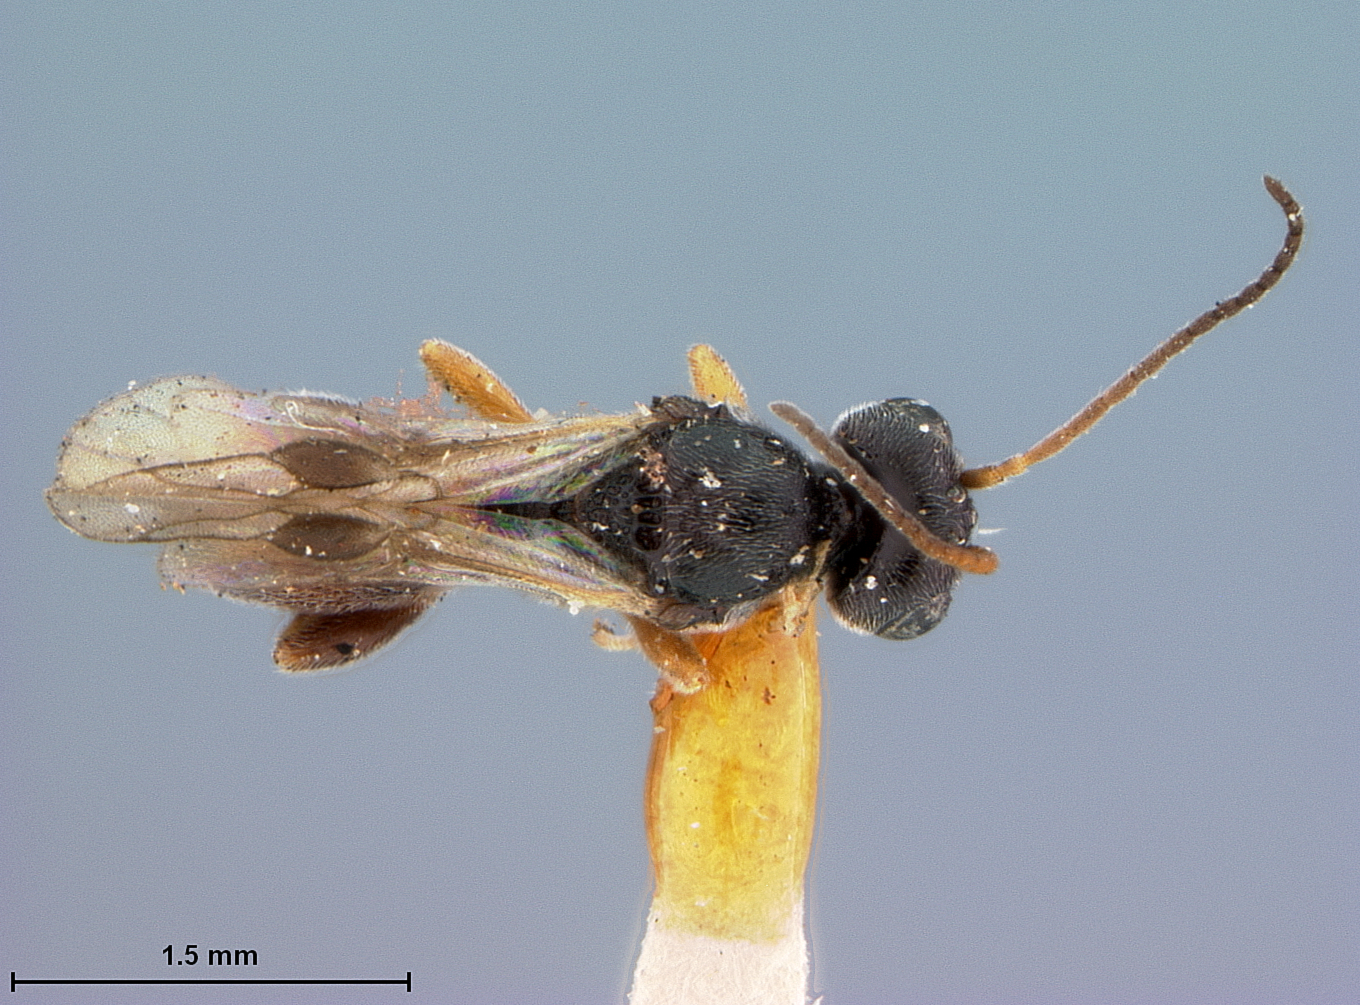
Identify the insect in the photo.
Urosigalphus otidocephali
